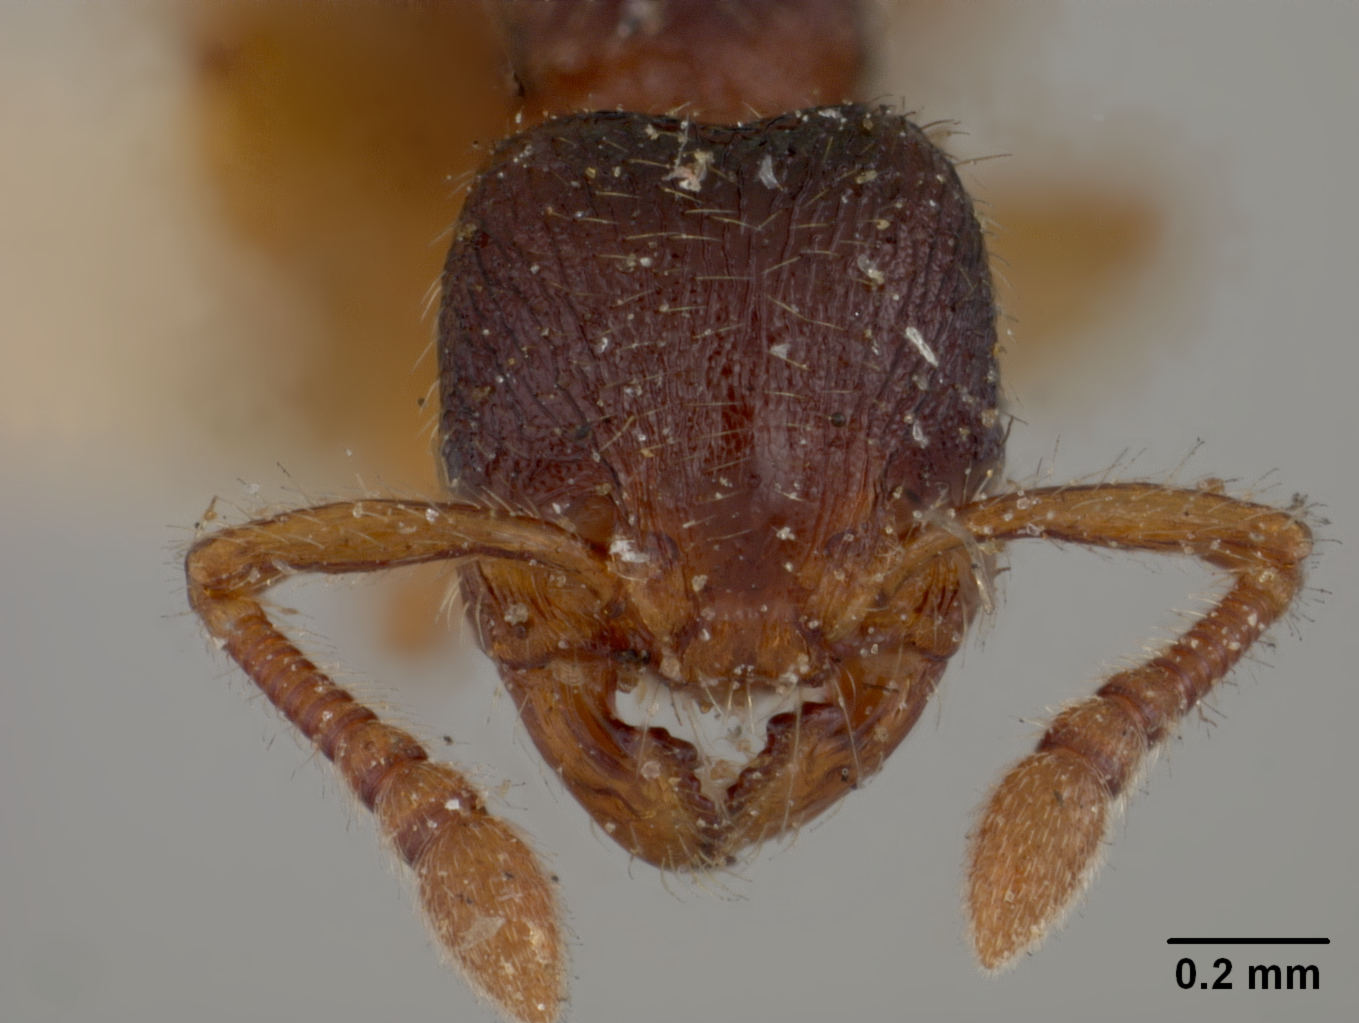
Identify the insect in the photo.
Myrmecina latreillei
